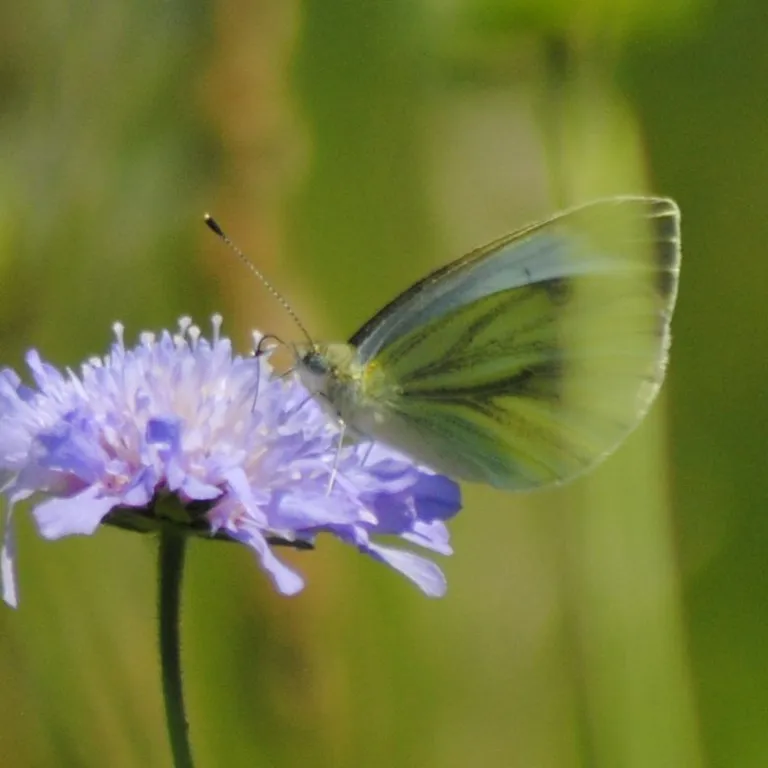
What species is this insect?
Pieris napi
